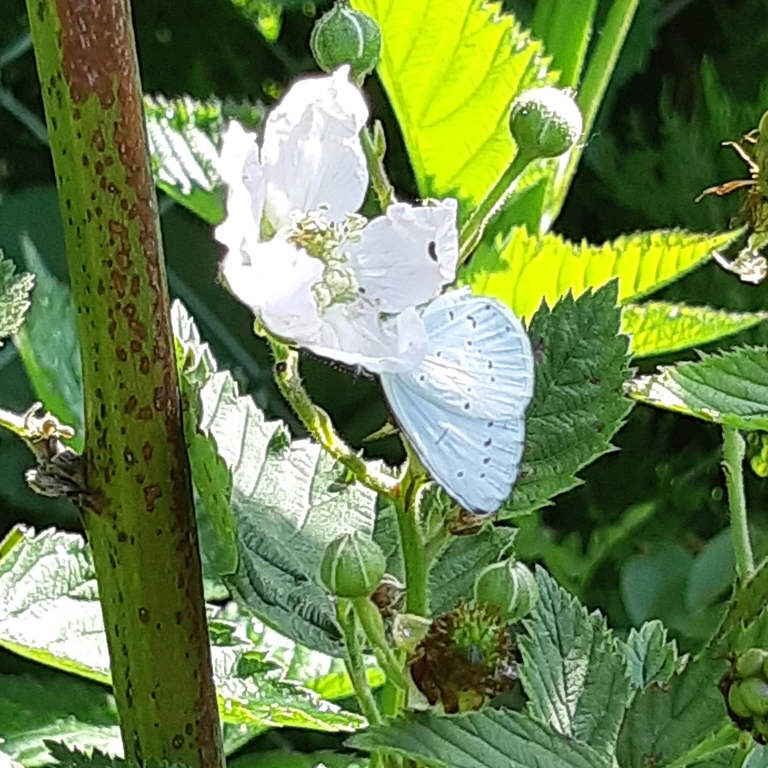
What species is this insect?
Celastrina argiolus
